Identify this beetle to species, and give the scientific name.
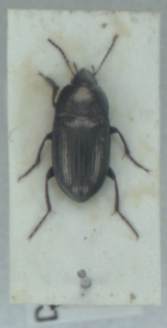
Amara communis
